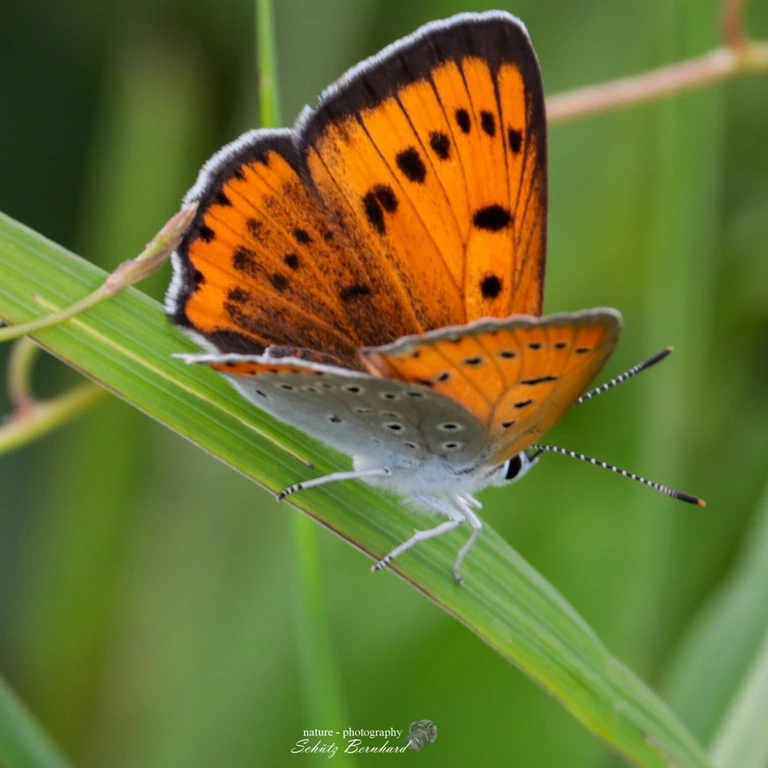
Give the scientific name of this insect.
Lycaena dispar
